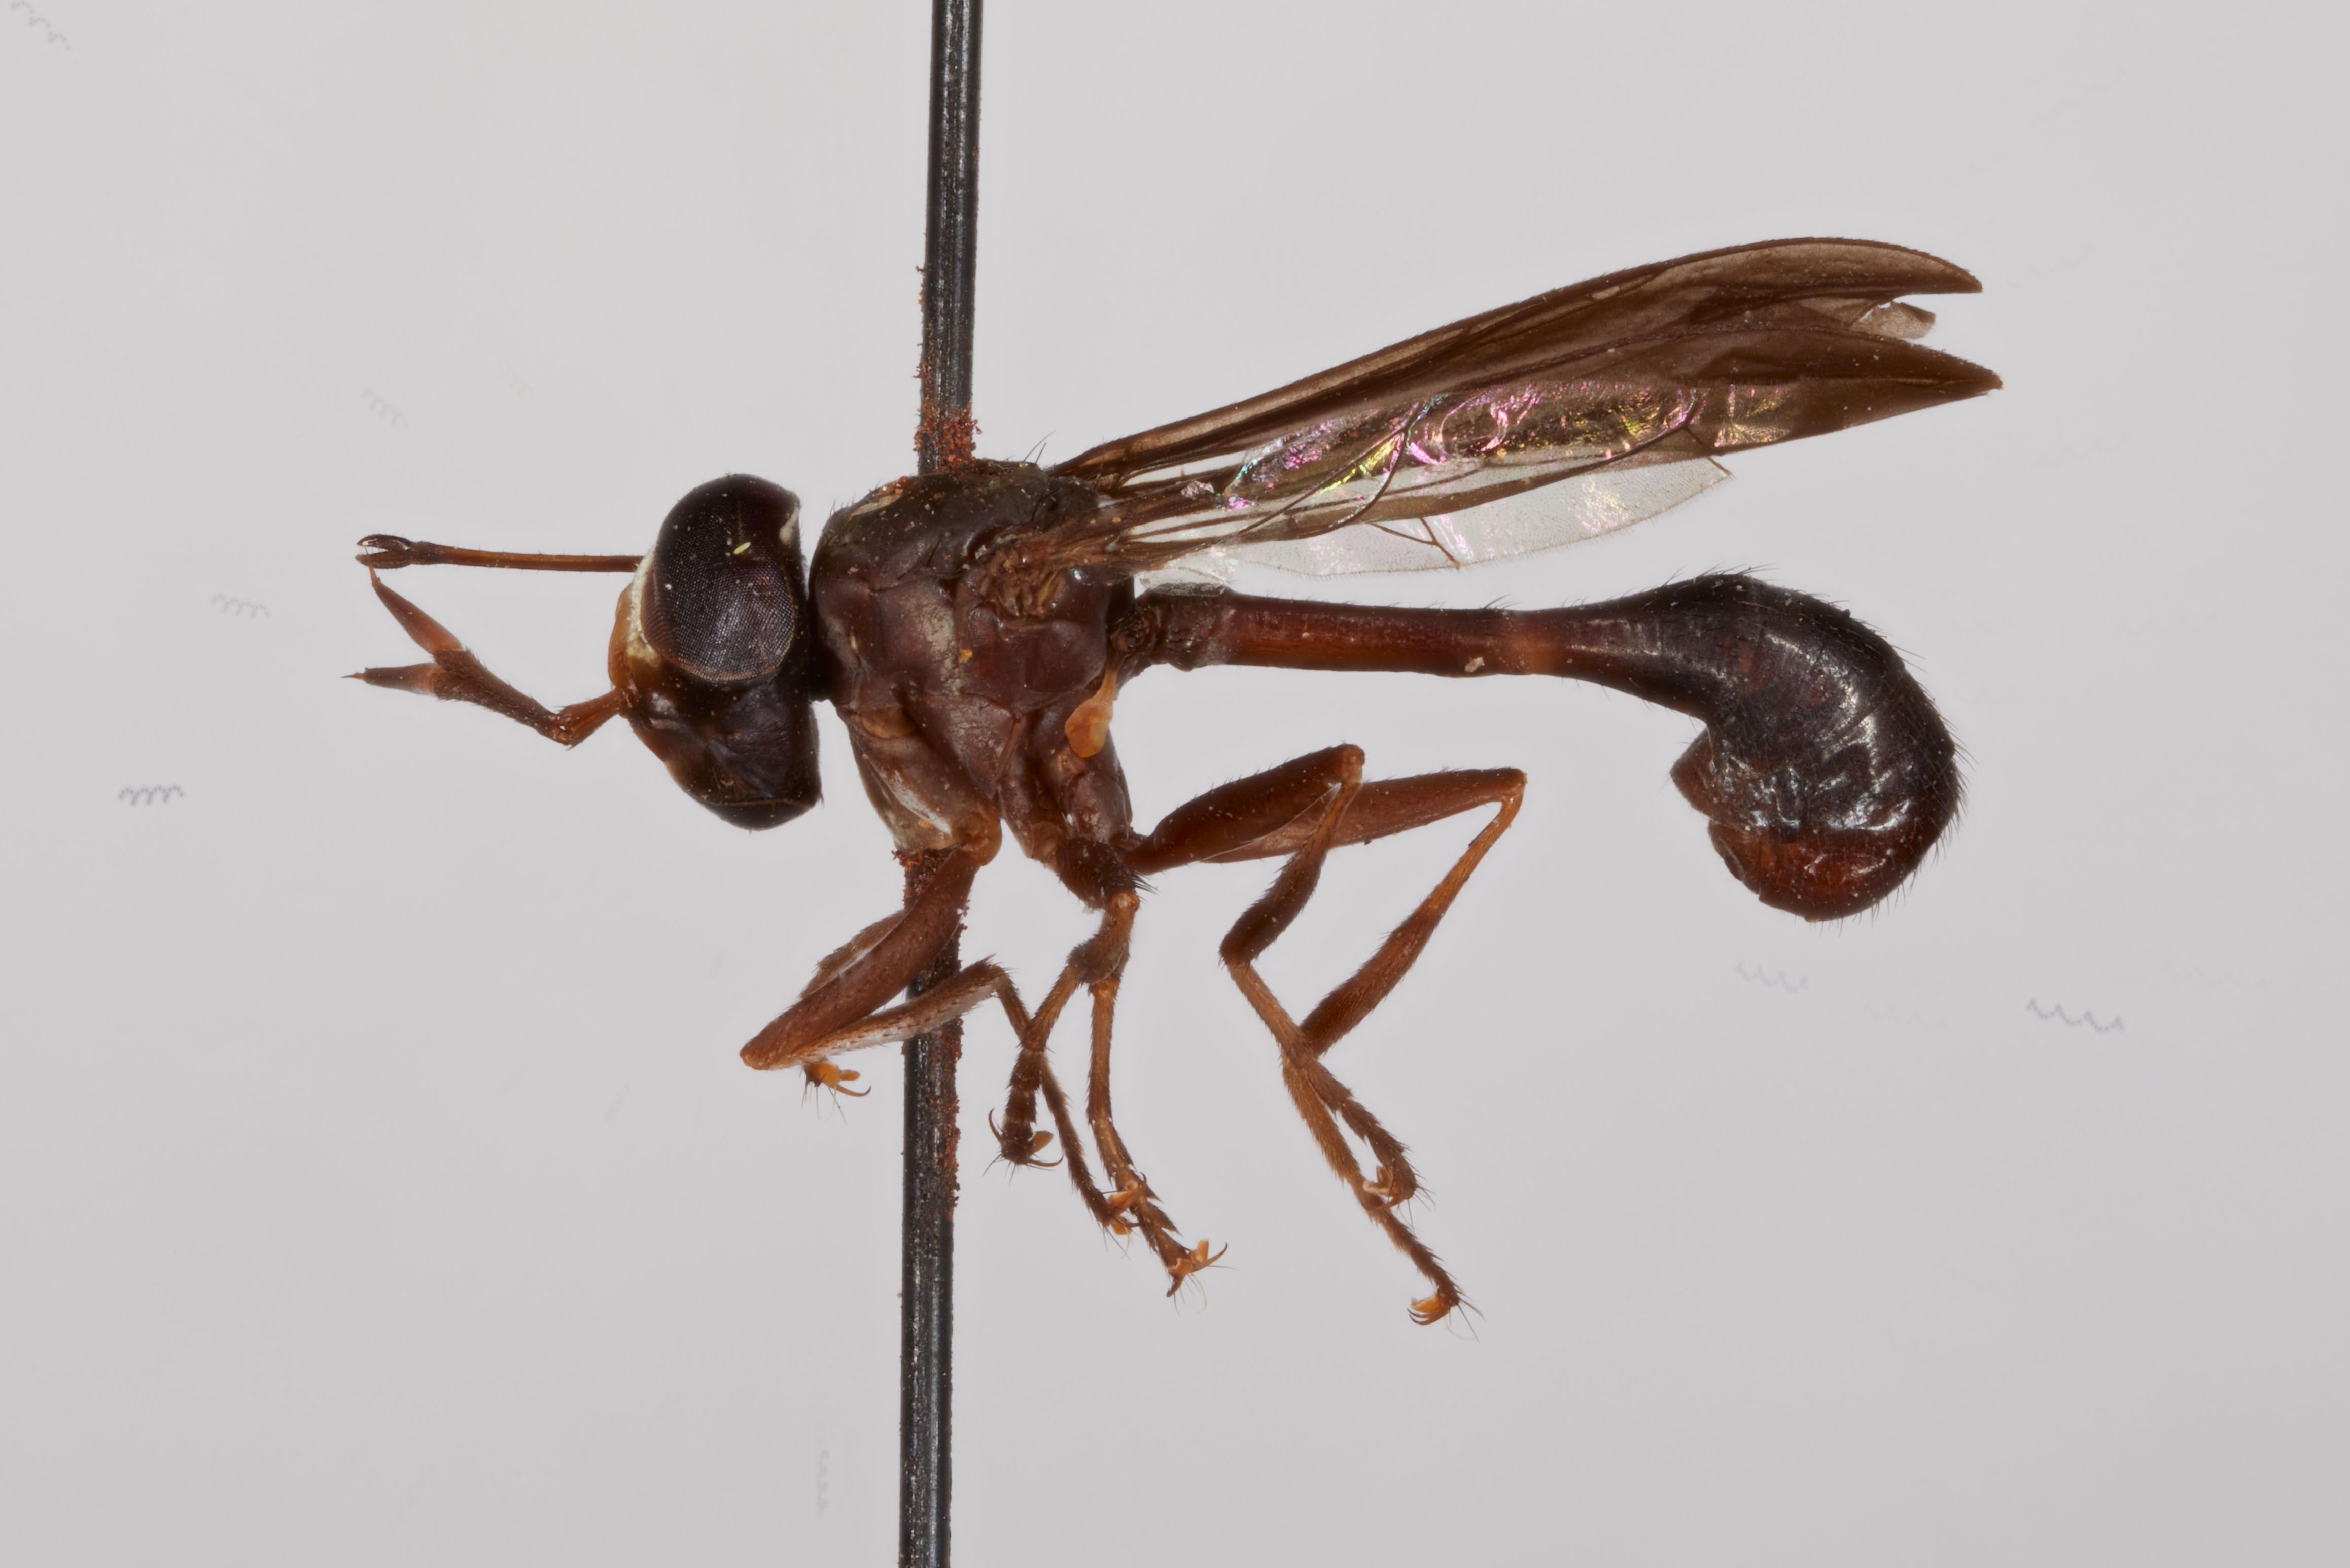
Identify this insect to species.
Physoconops nigromarginatus (also Conops nigromarginata)
